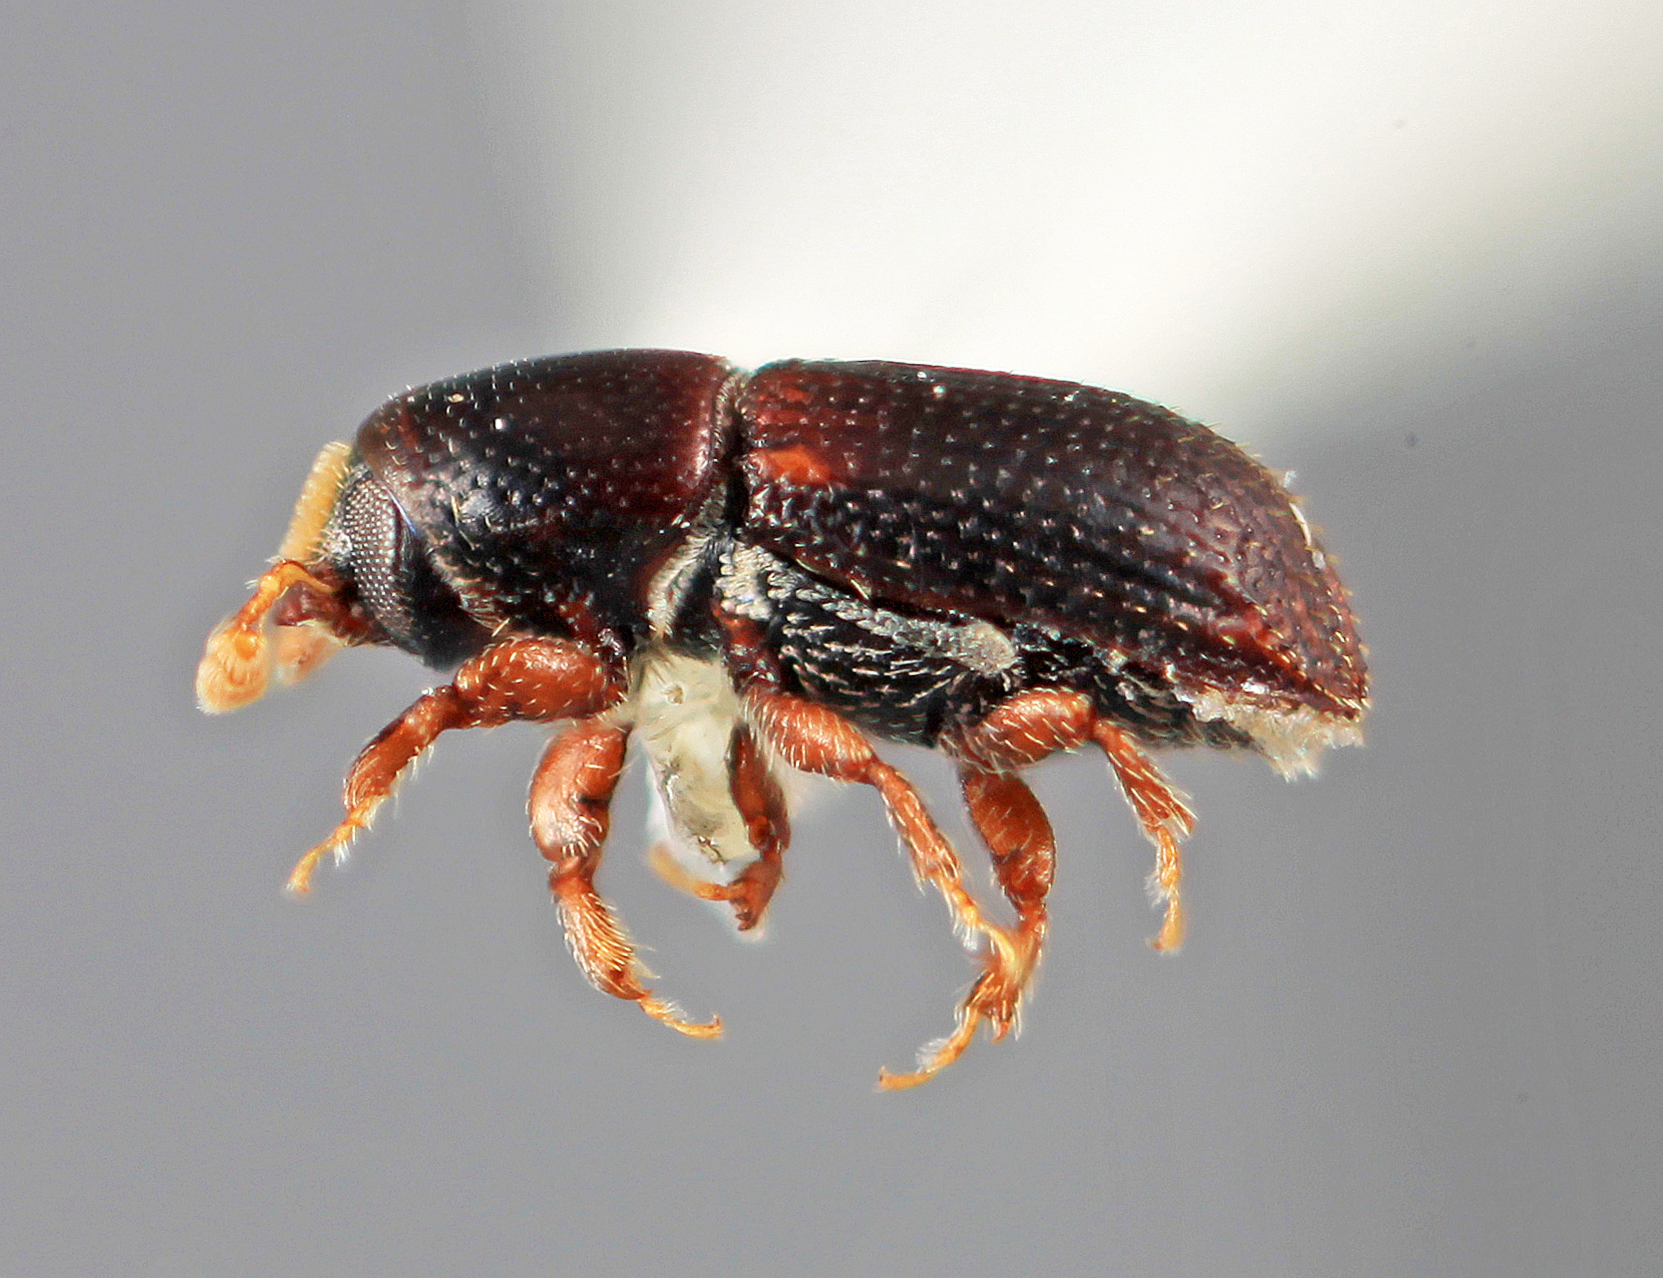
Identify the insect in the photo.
Loganius gracilens (also Cnemonyx gracilens)
